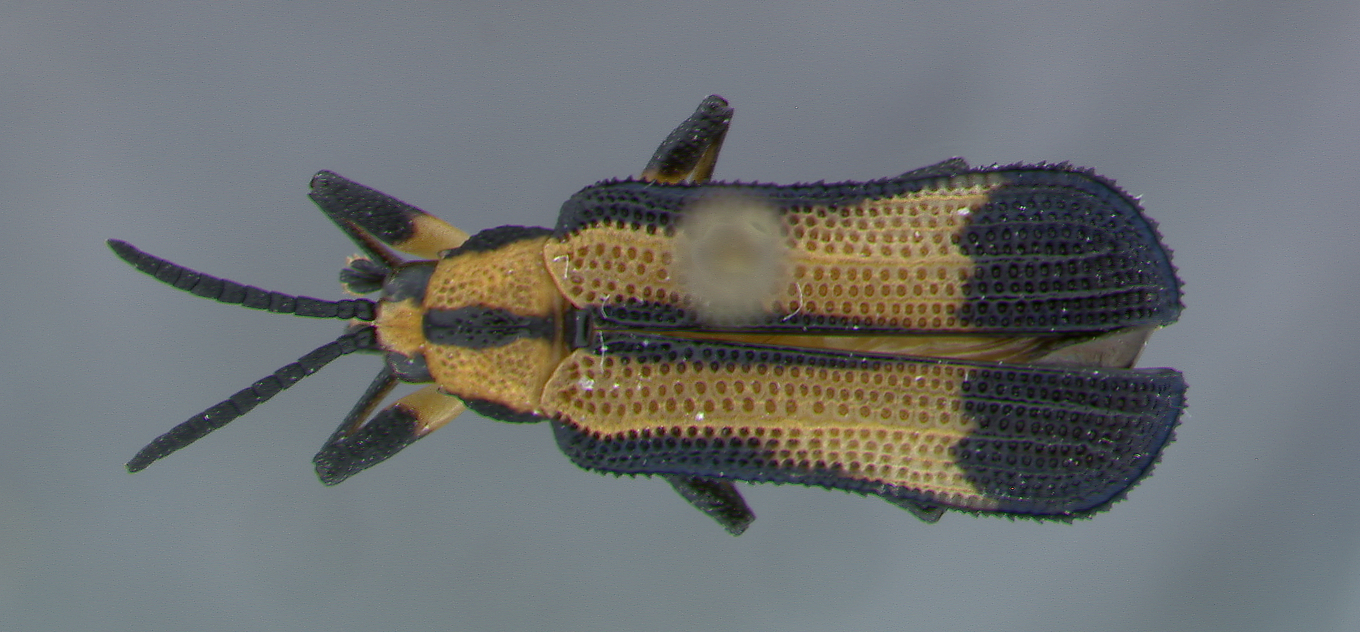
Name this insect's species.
Xenochalepus hespenheidei
